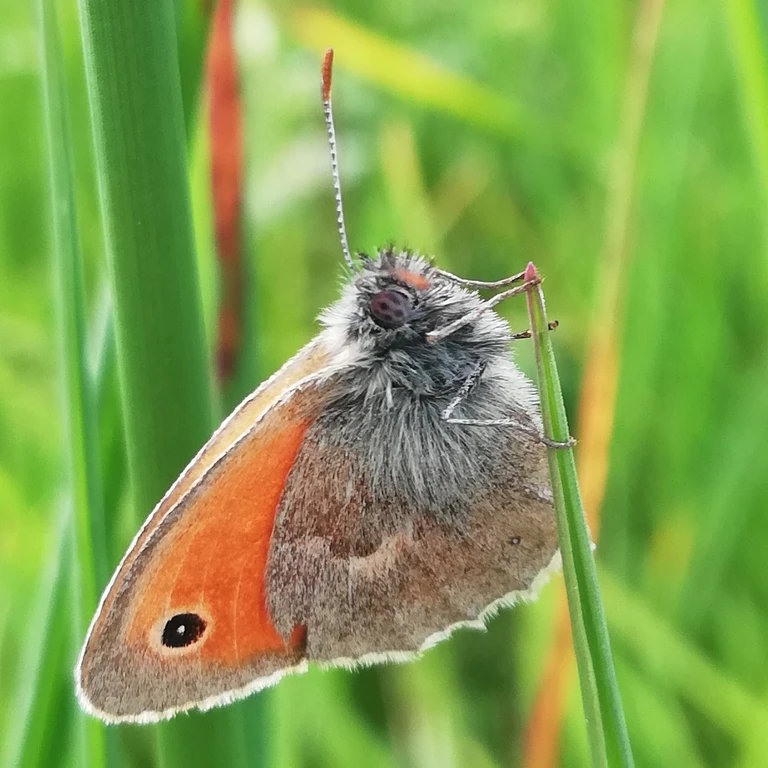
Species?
Coenonympha pamphilus
